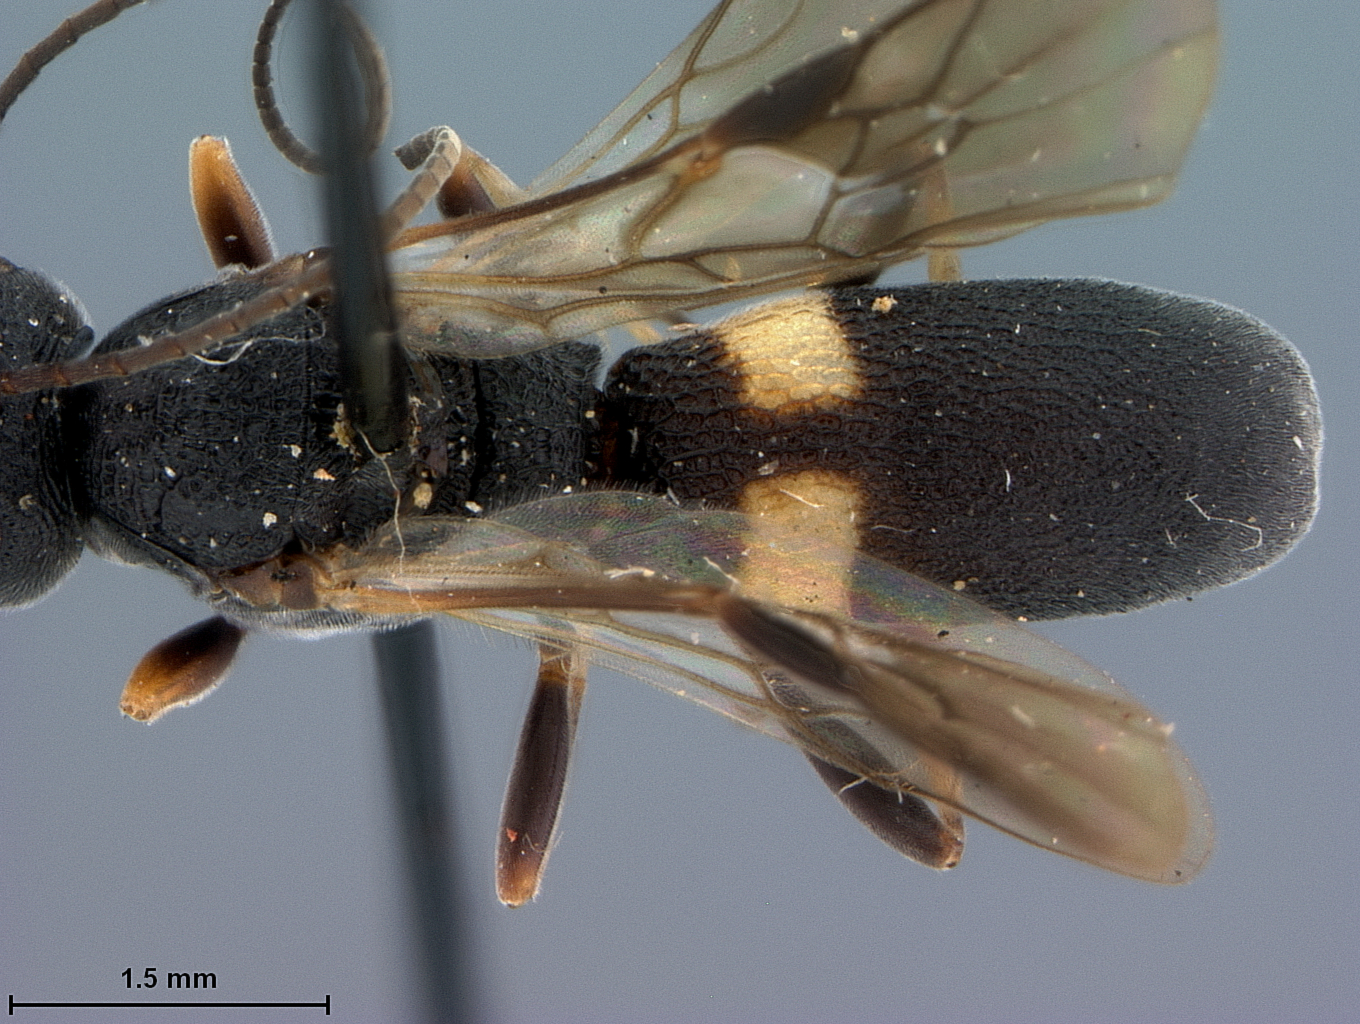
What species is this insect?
Chelonus chilonis
